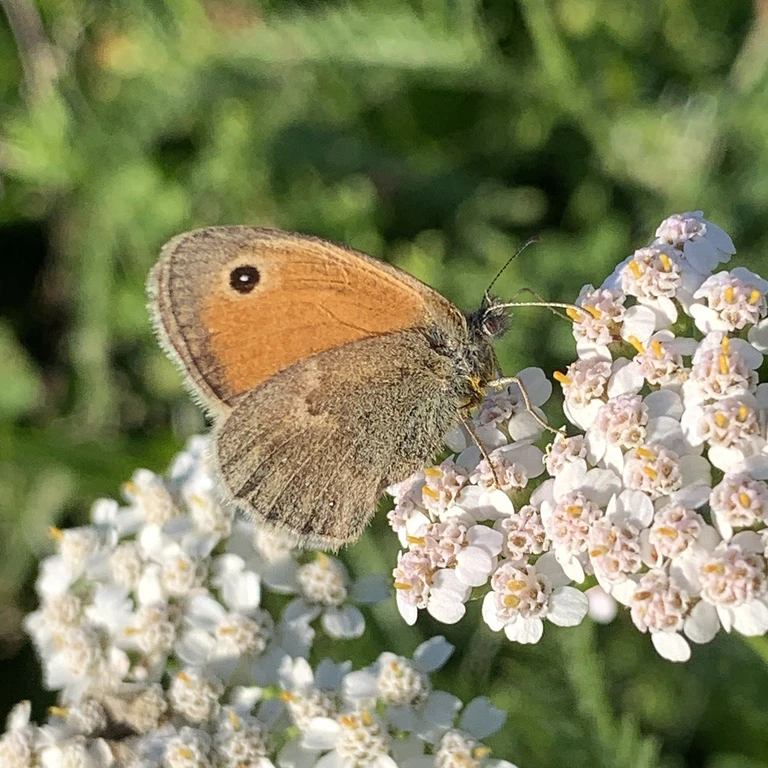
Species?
Coenonympha pamphilus
